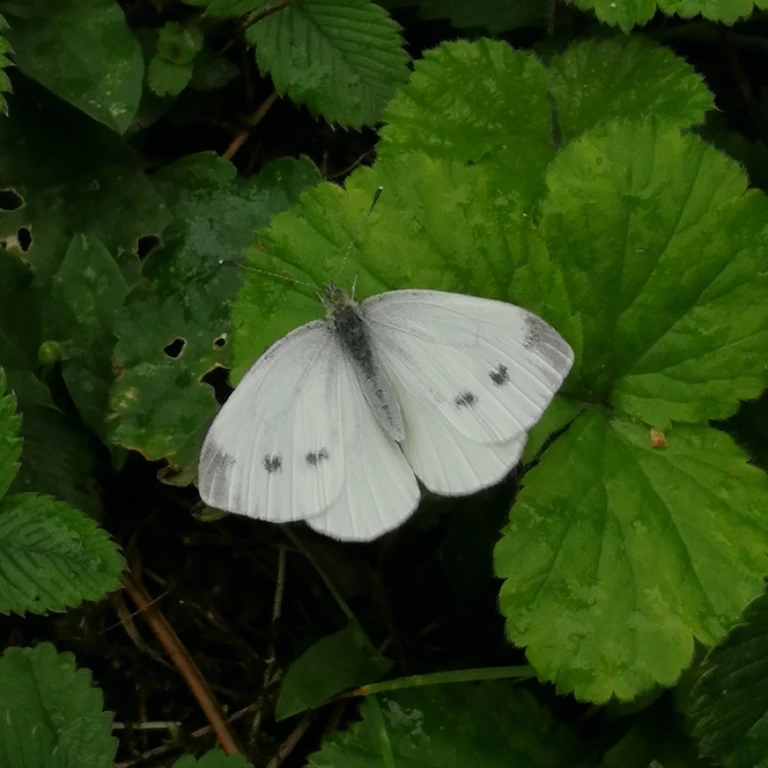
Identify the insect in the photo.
Pieris napi
